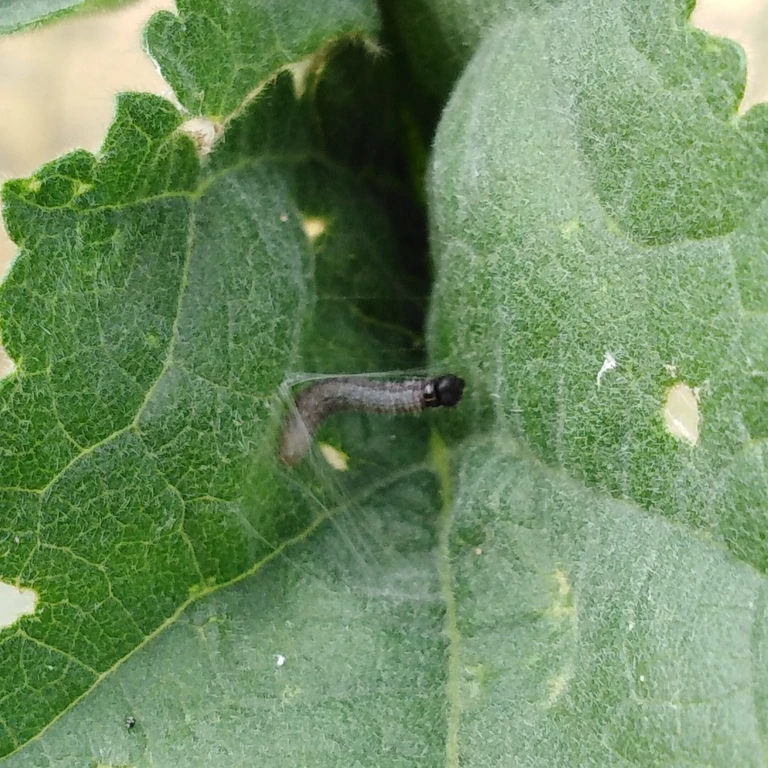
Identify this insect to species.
Carcharodus alceae
